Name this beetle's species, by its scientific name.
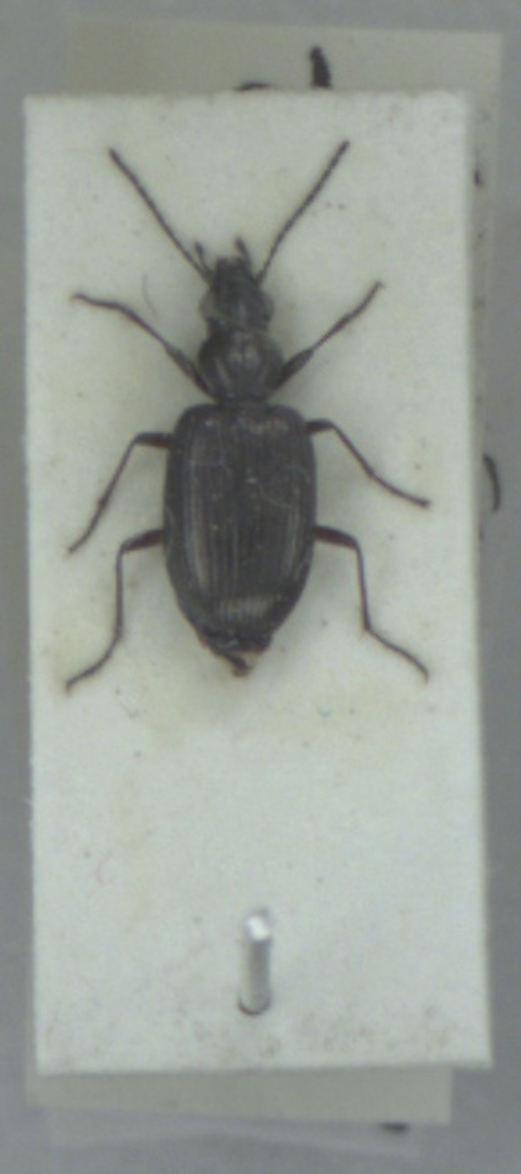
Bembidion punctulatum
